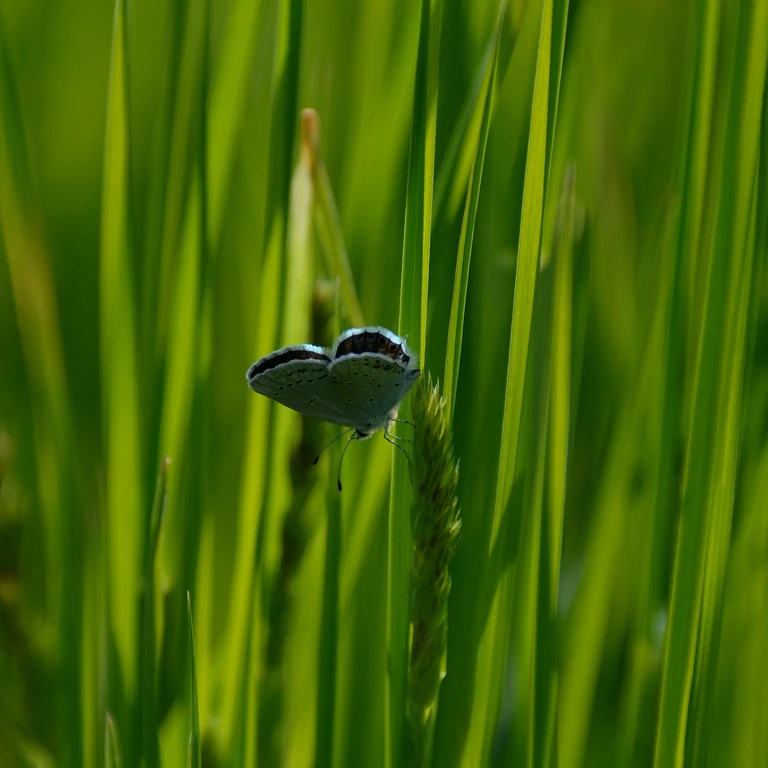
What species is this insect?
Cupido argiades (also Elkalyce argiades)
